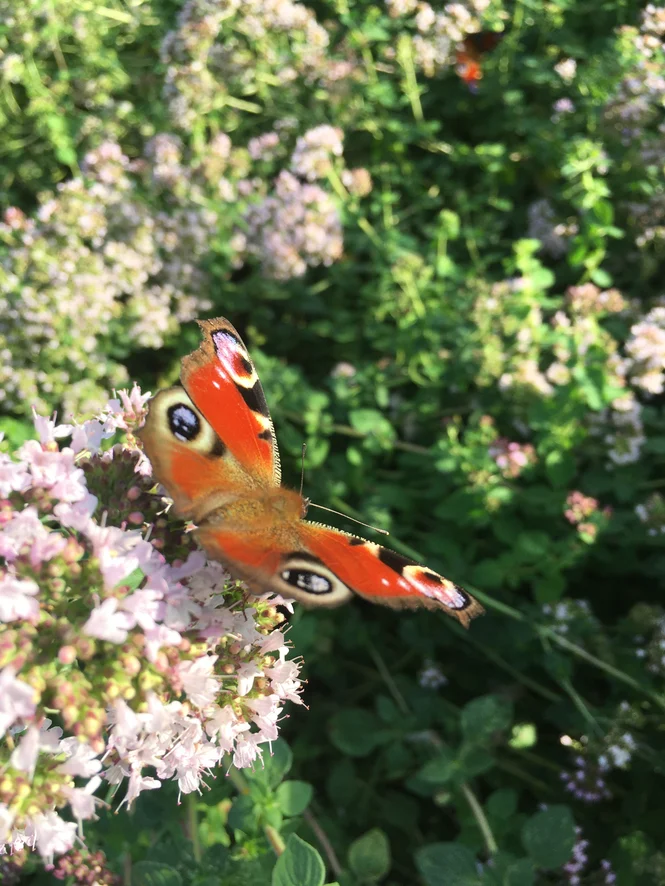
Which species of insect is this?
Aglais io
